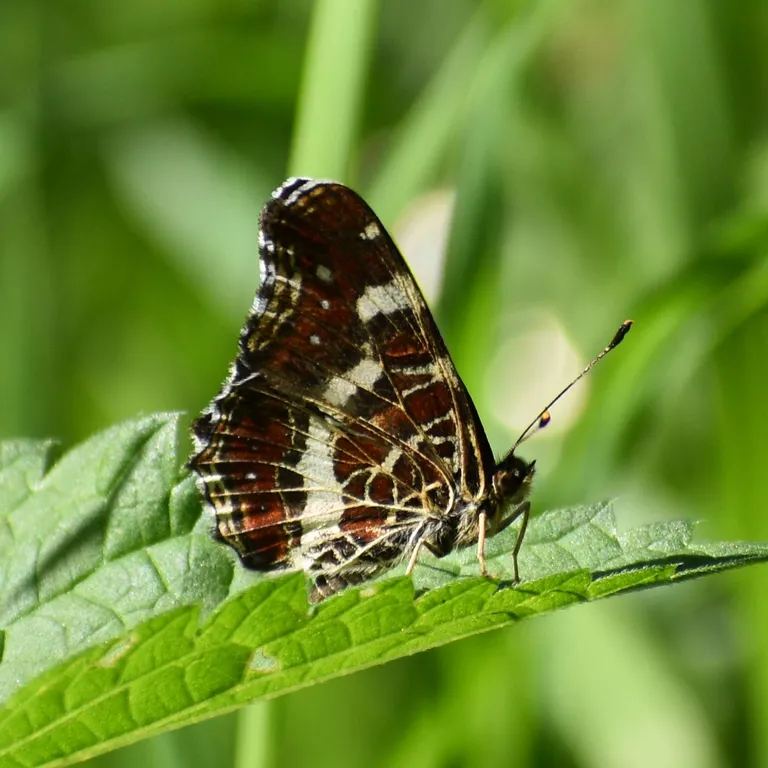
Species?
Araschnia levana
